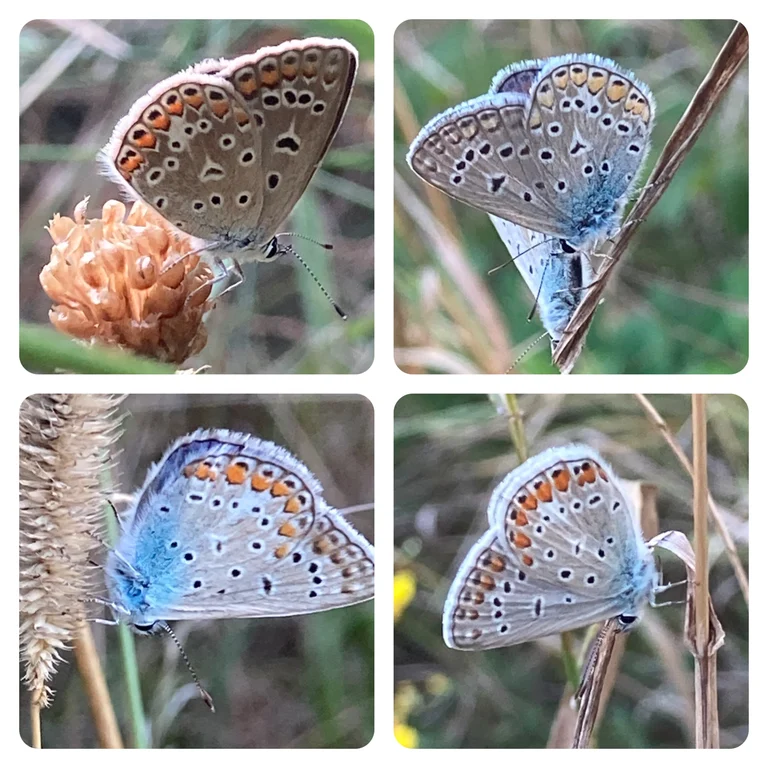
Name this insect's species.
Polyommatus icarus
